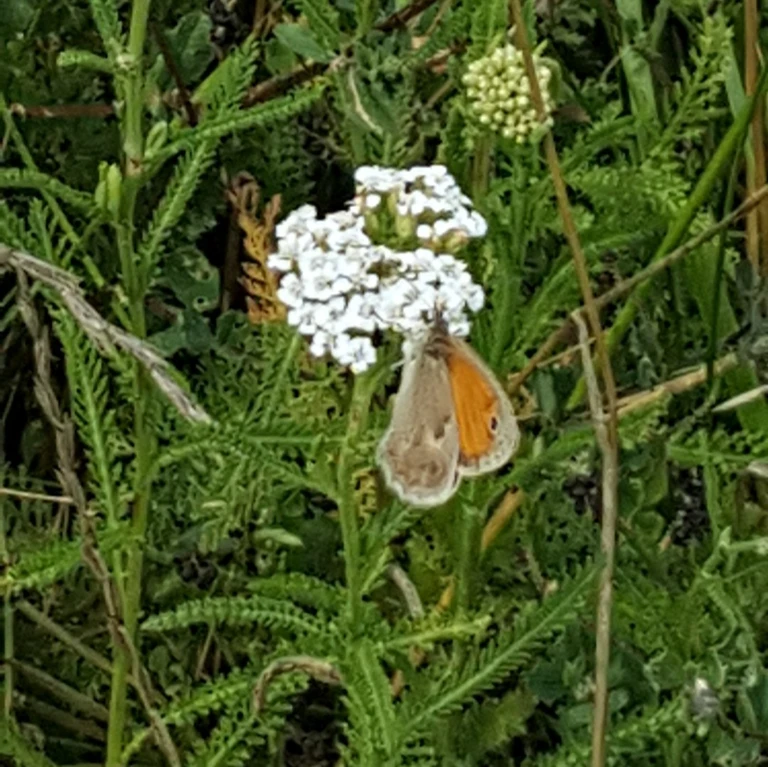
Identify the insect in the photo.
Coenonympha pamphilus
